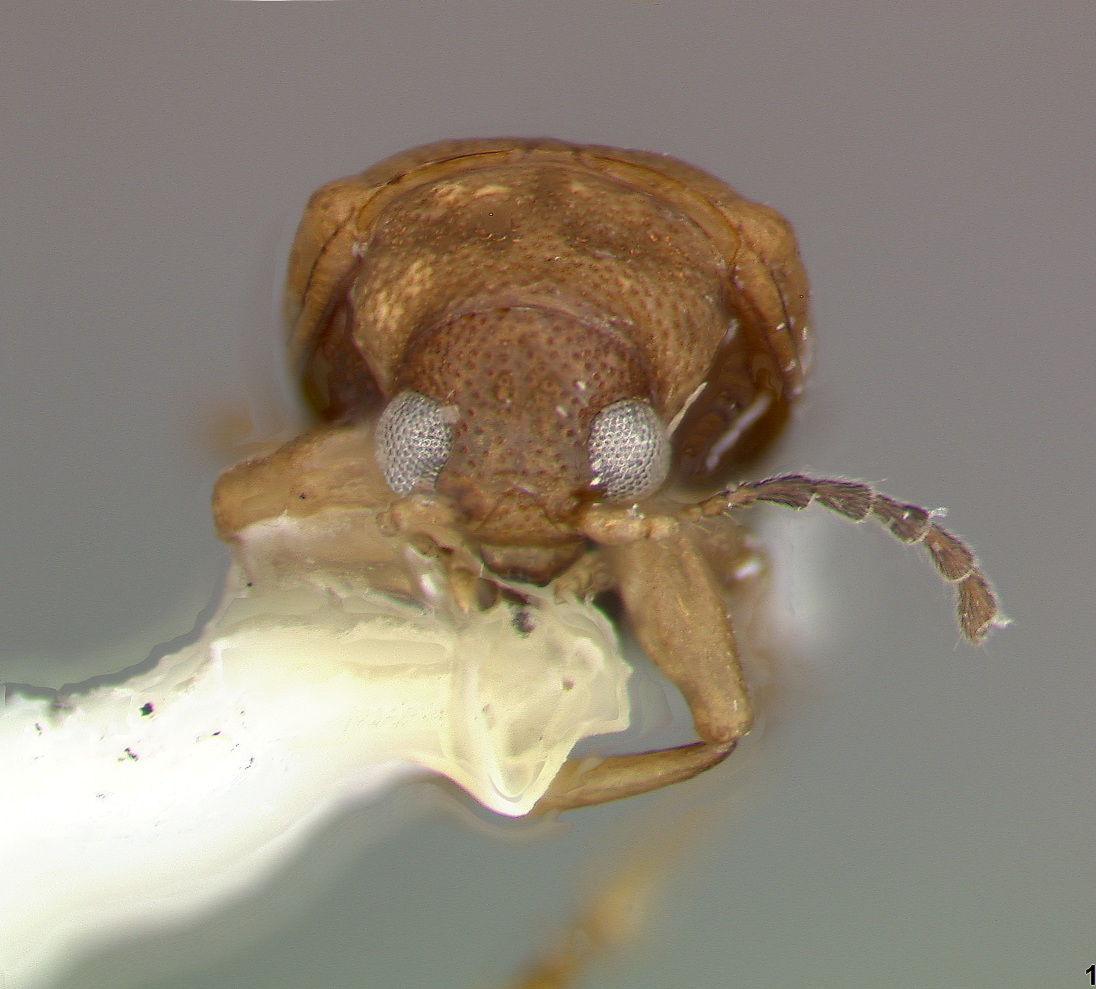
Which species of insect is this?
Alethaxius dominicae
